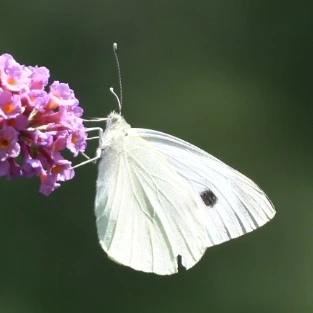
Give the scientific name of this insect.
Pieris brassicae
